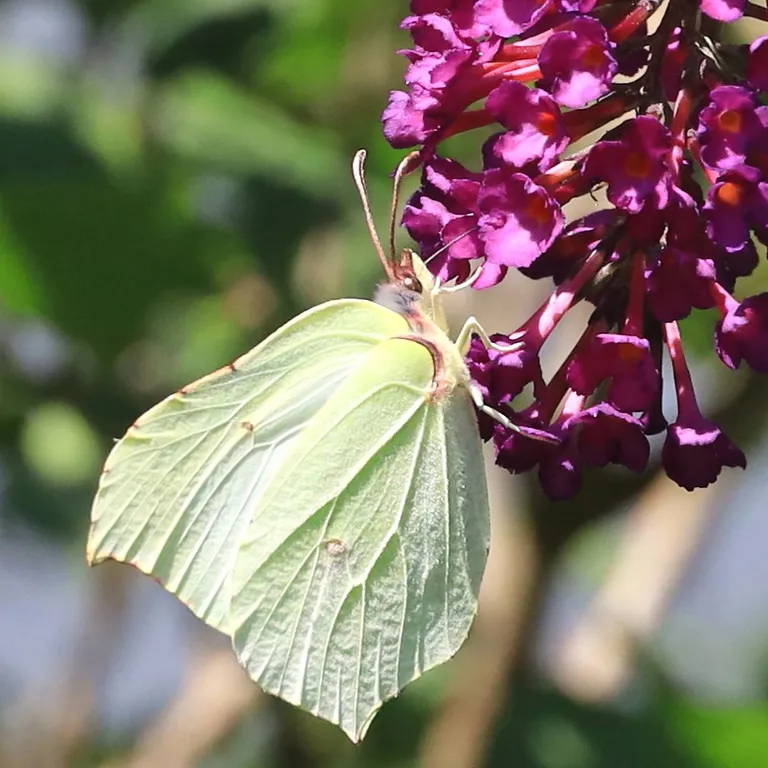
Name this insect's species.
Gonepteryx rhamni
